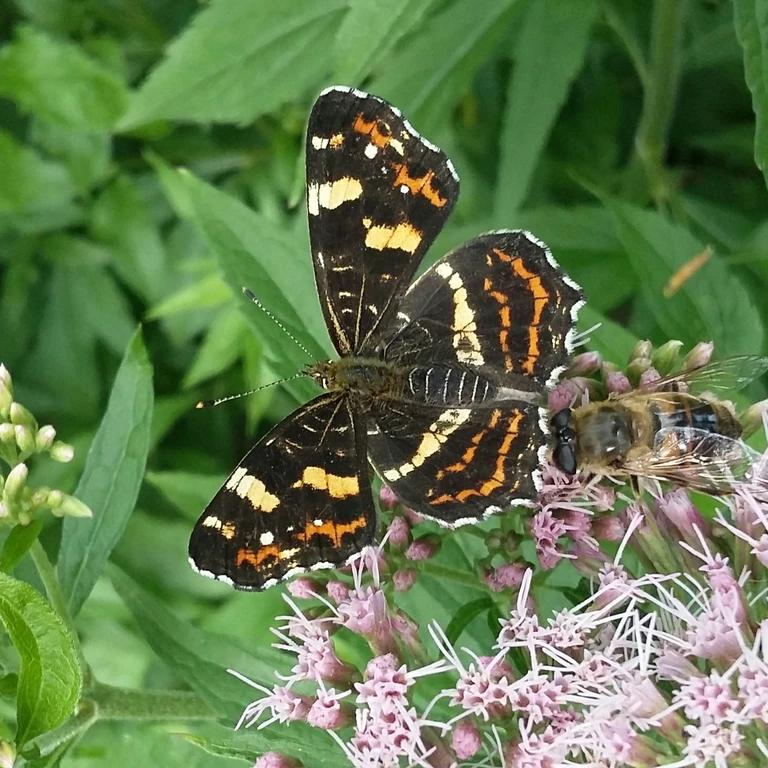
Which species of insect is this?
Araschnia levana
